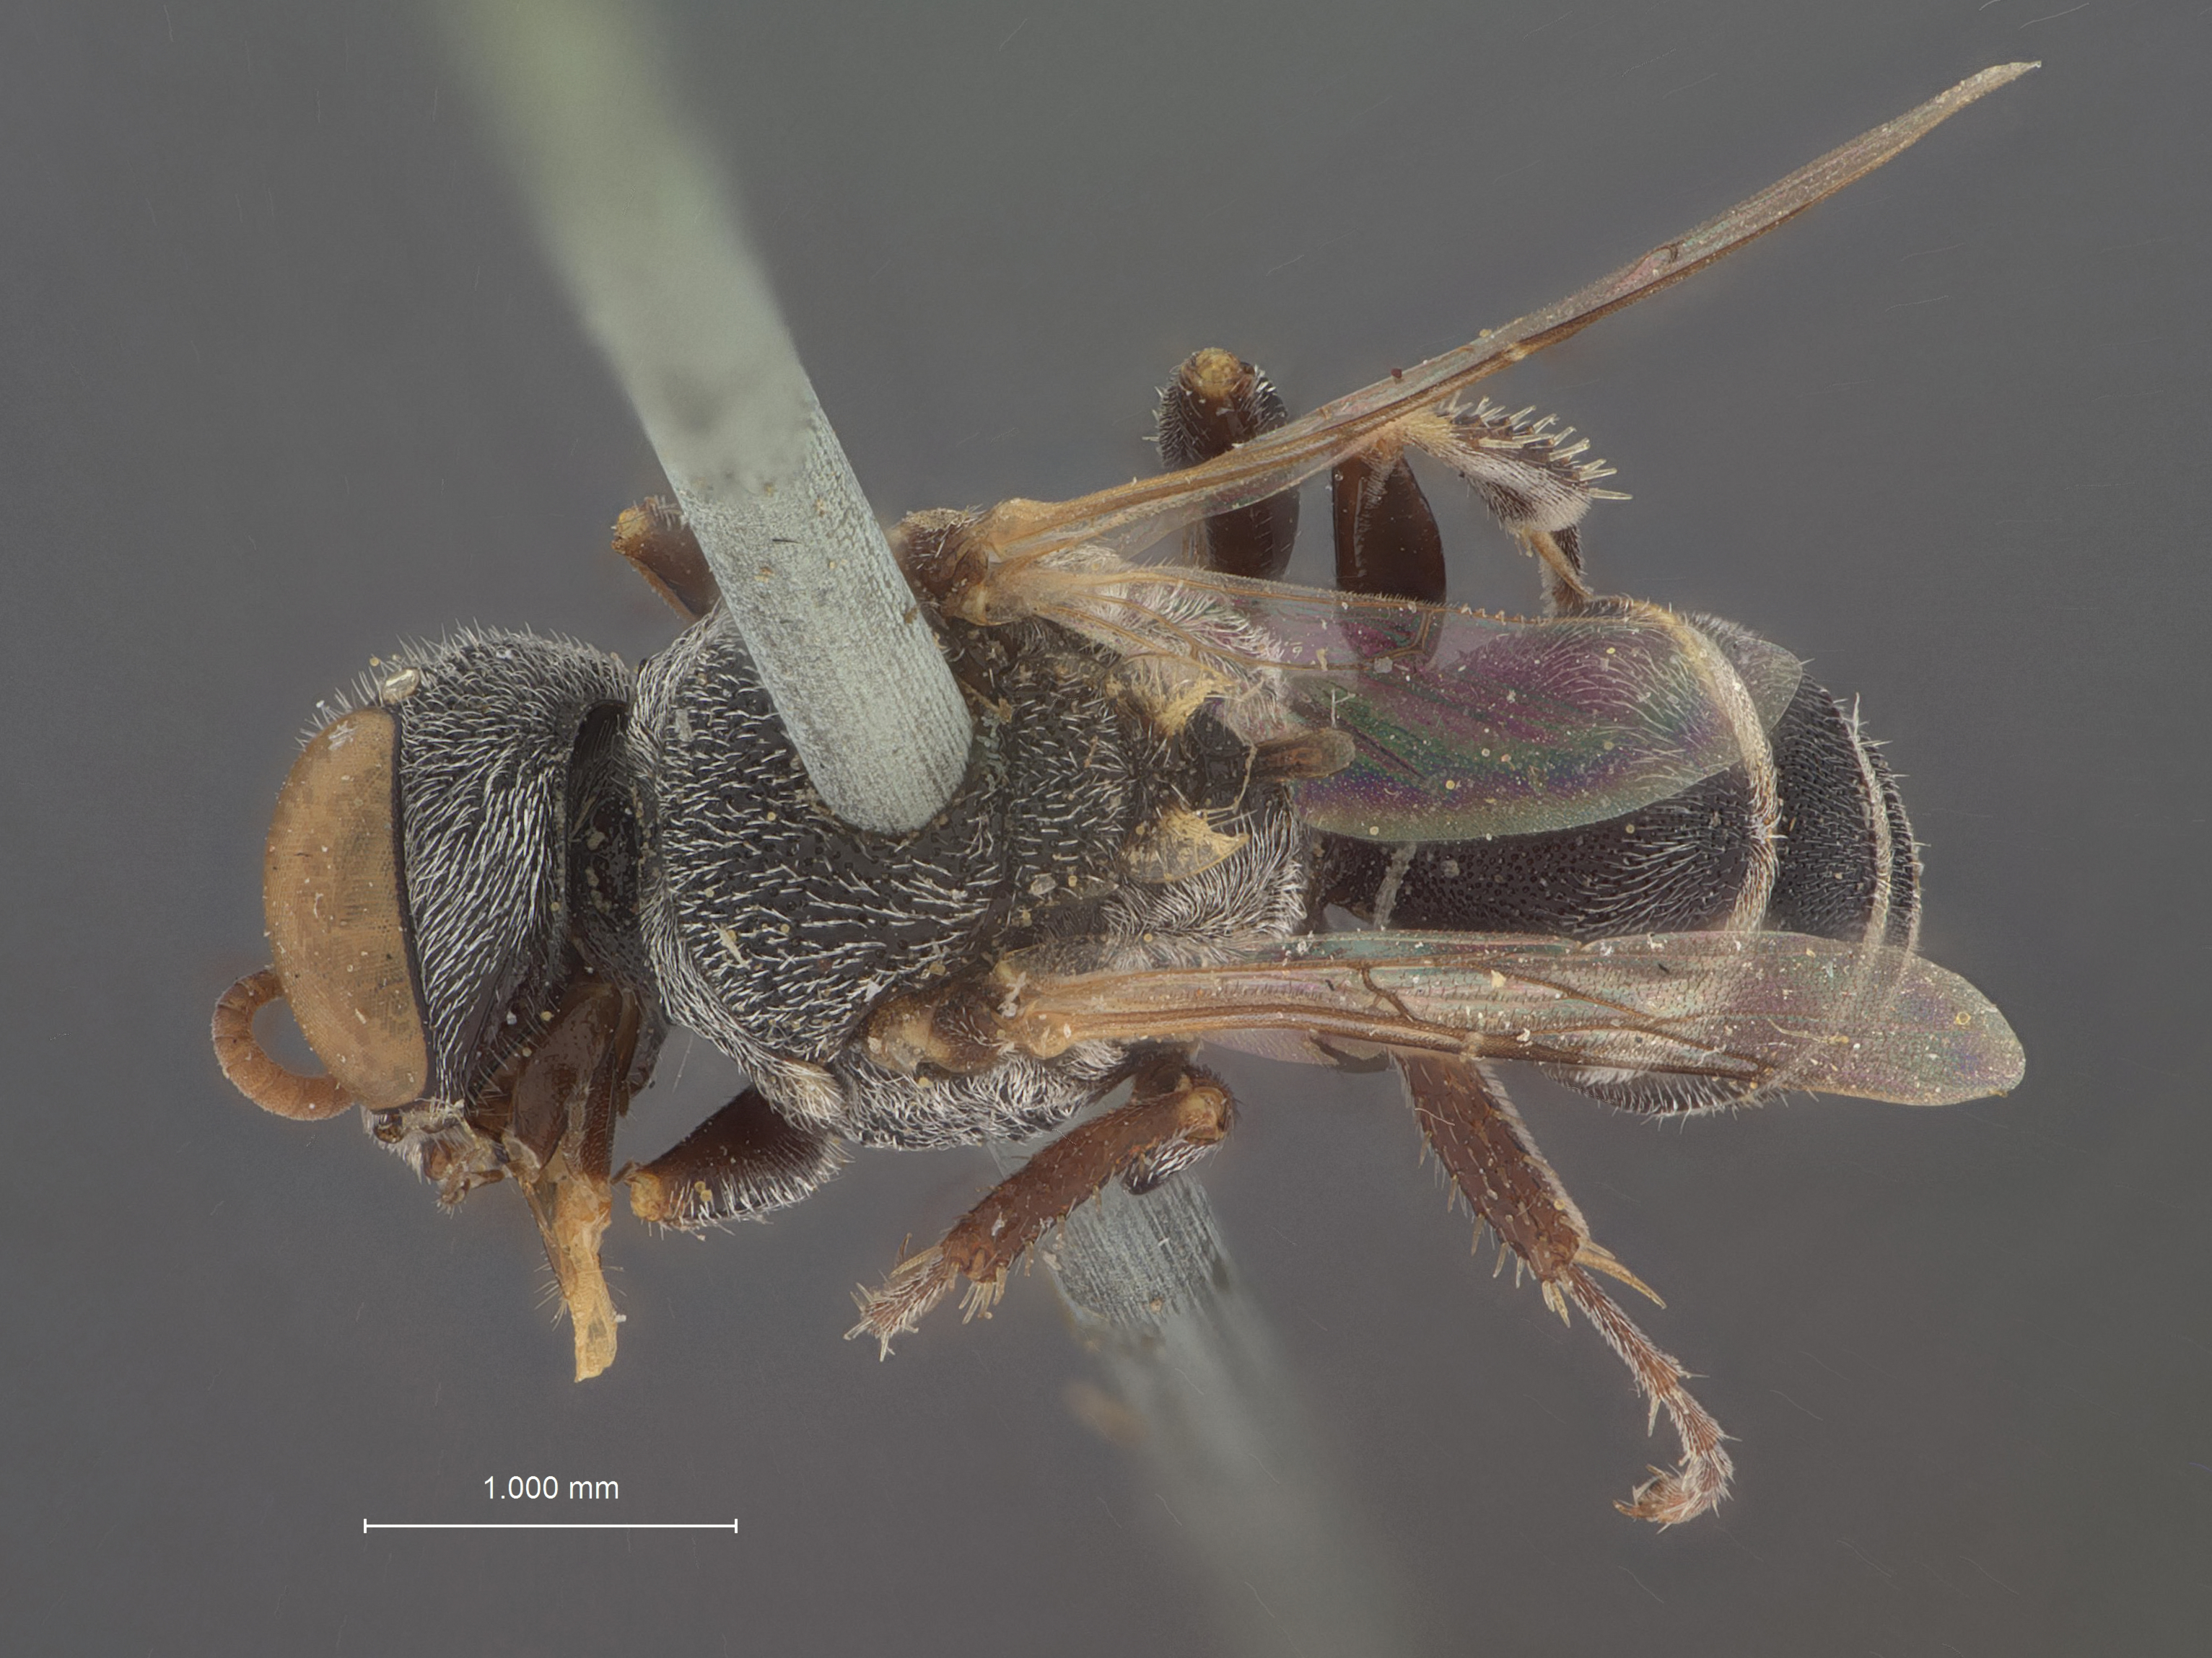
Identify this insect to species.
Oxybelus townsendi
